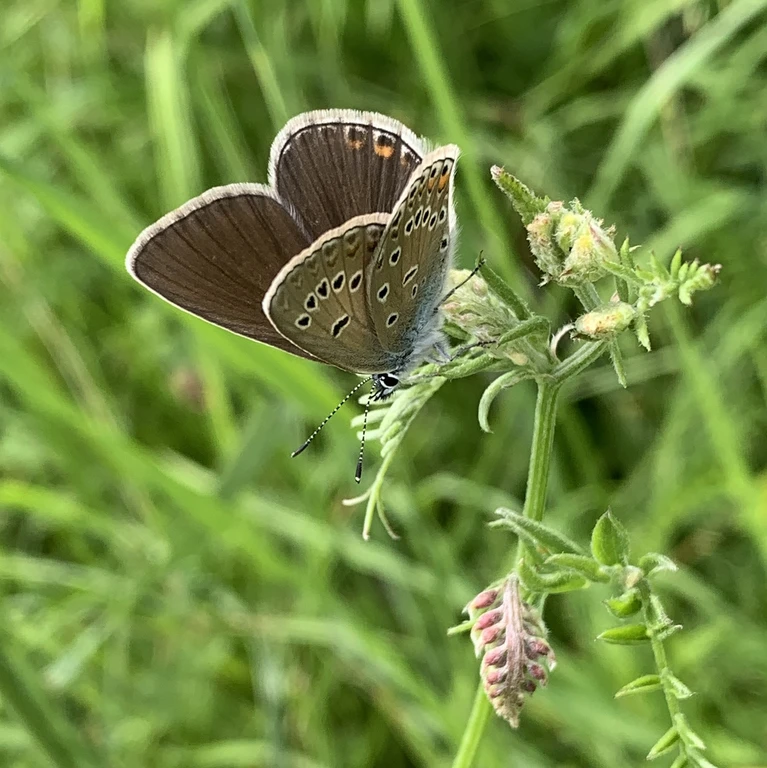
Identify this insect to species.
Polyommatus amandus (also Plebejus amanda)
